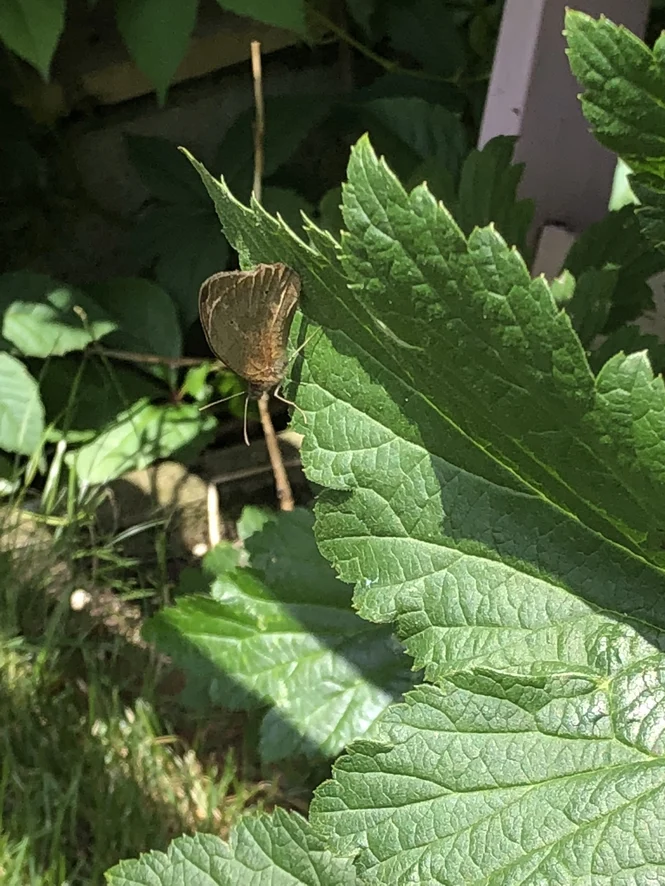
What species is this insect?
Maniola jurtina
